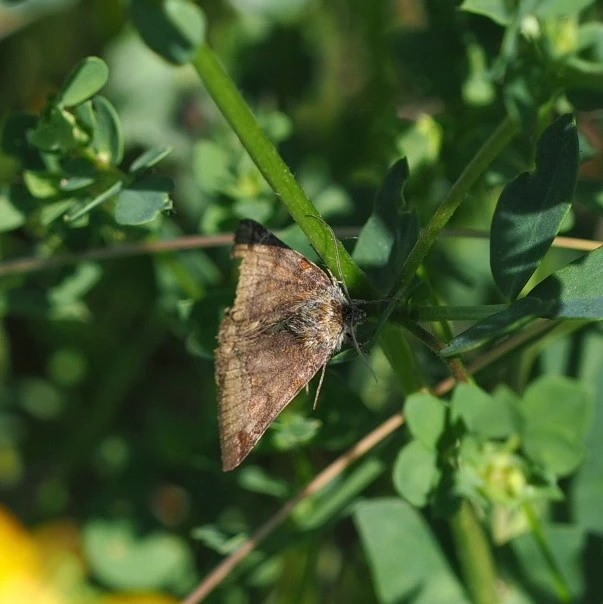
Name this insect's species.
Euclidia glyphica
